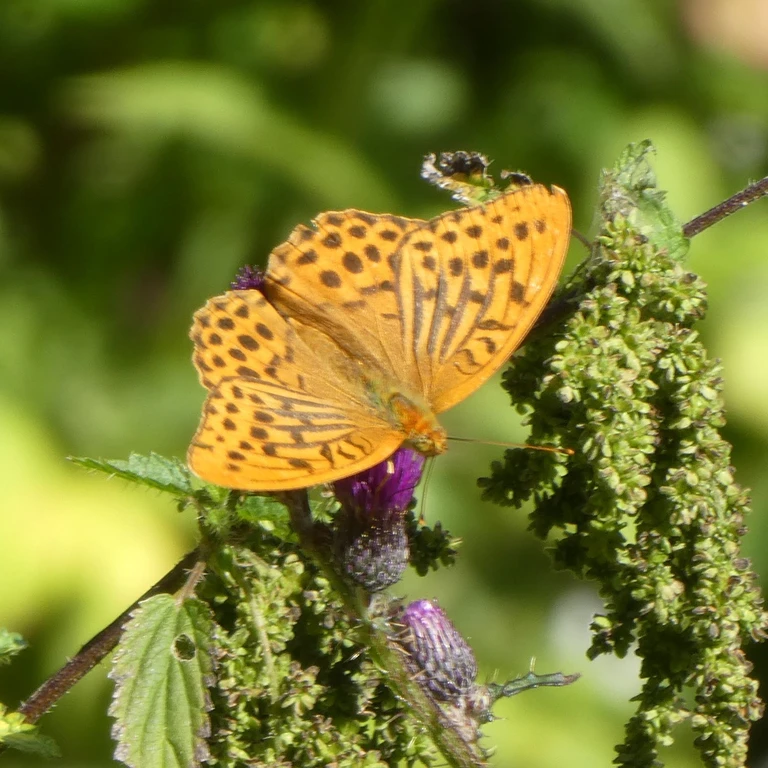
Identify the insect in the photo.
Argynnis paphia
